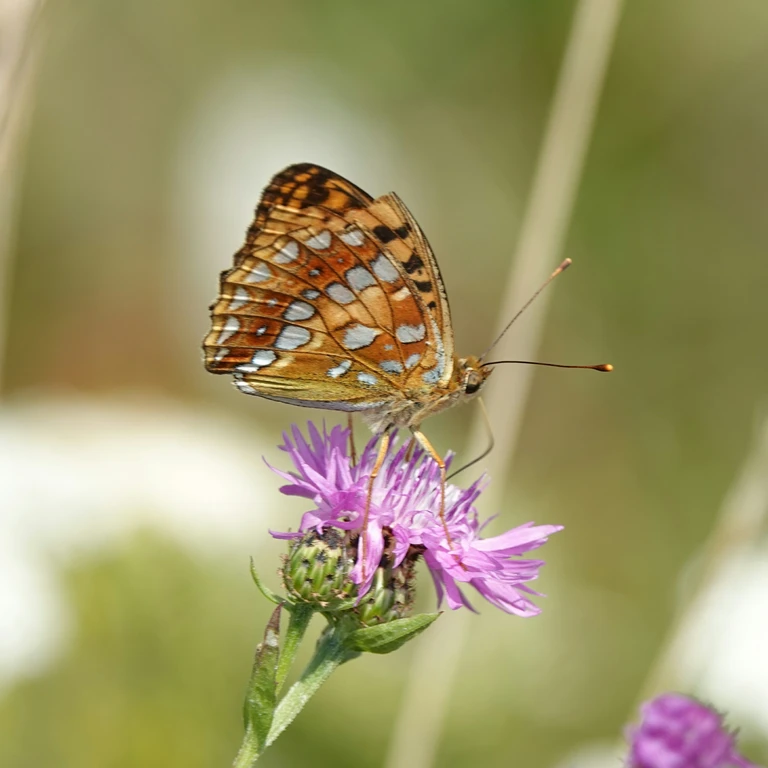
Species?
Fabriciana adippe
